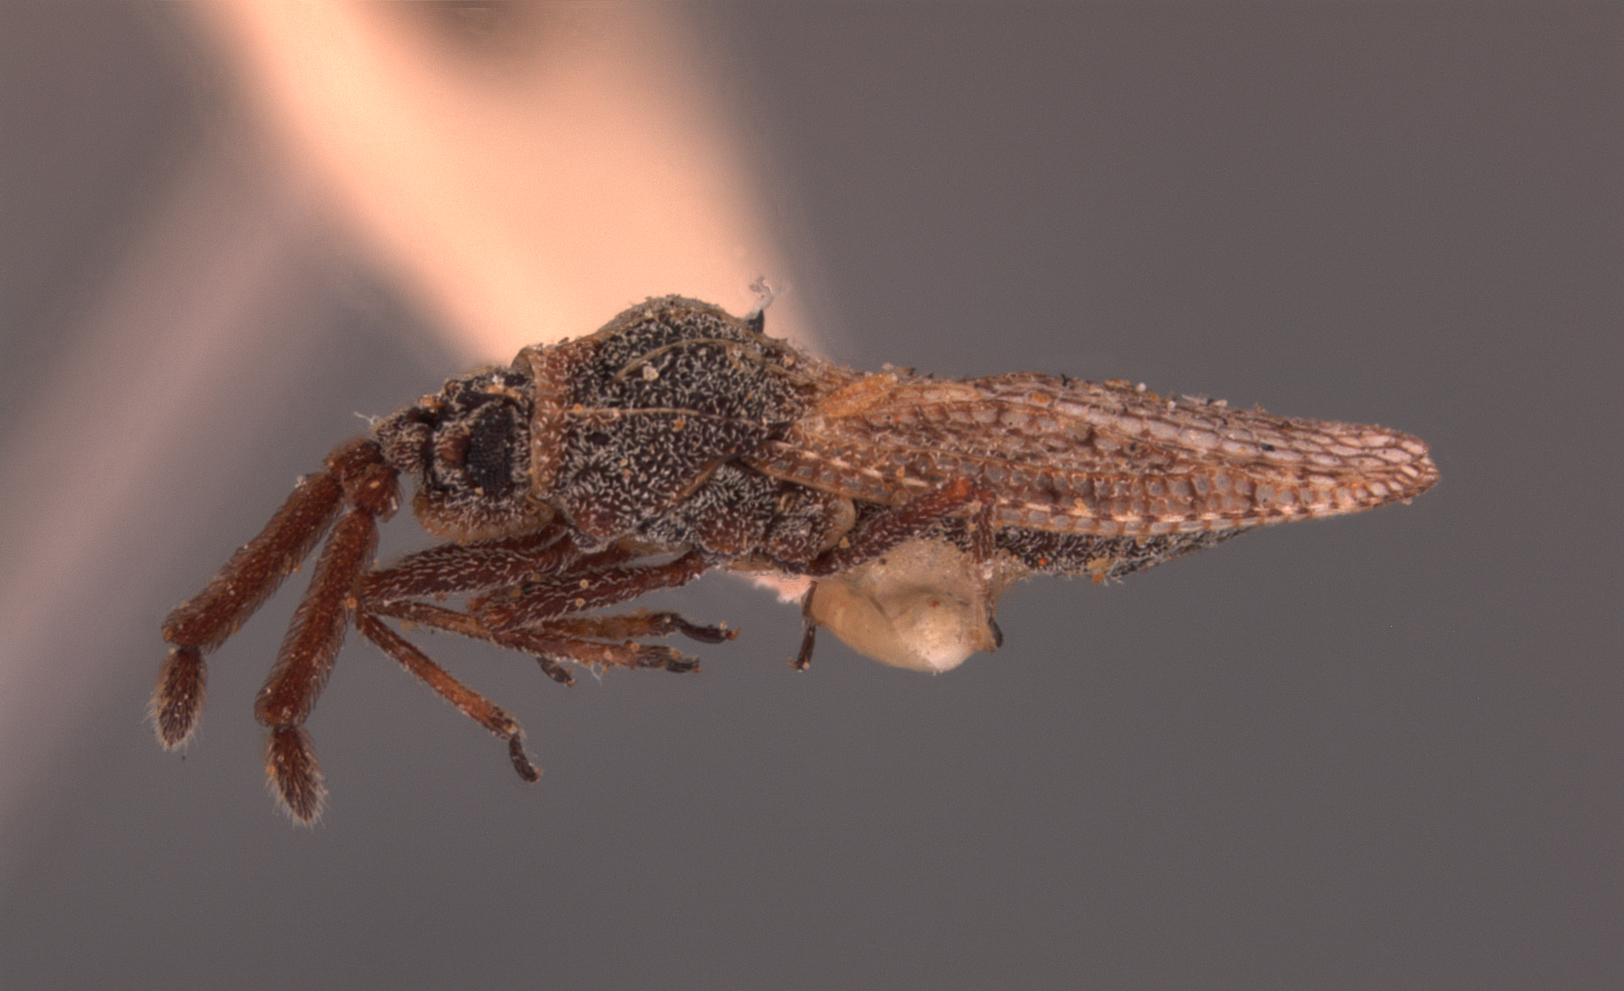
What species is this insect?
Teleonemia schwarzi
